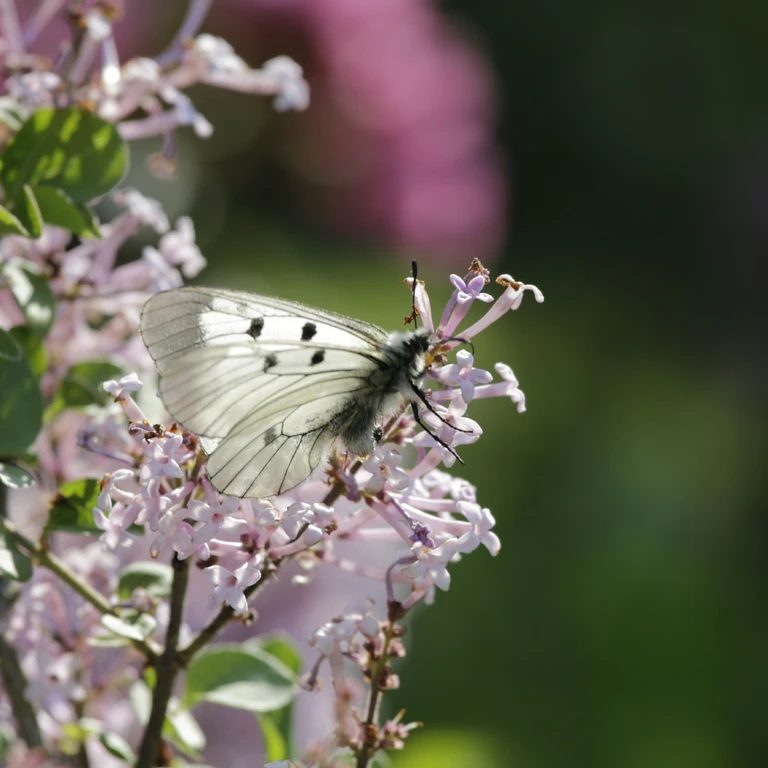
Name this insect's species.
Parnassius mnemosyne
